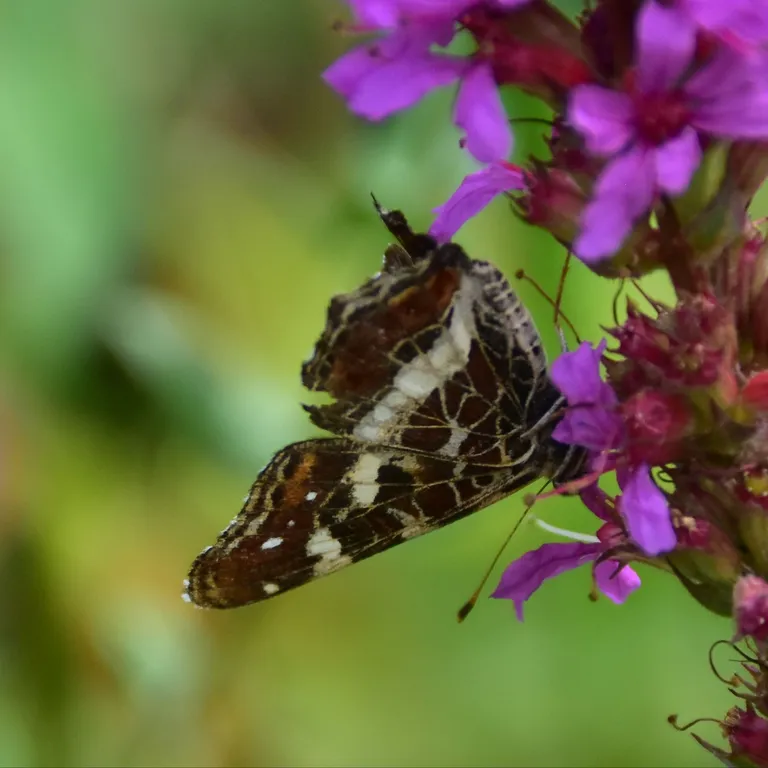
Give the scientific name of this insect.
Araschnia levana
